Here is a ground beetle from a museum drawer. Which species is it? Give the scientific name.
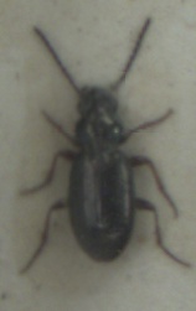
Bembidion lampros
